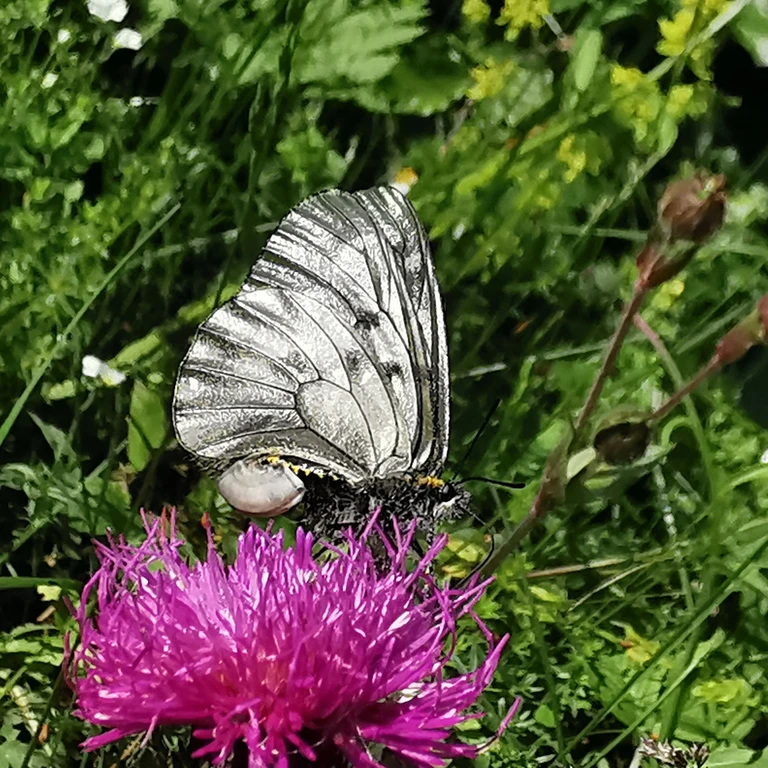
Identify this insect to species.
Parnassius mnemosyne
